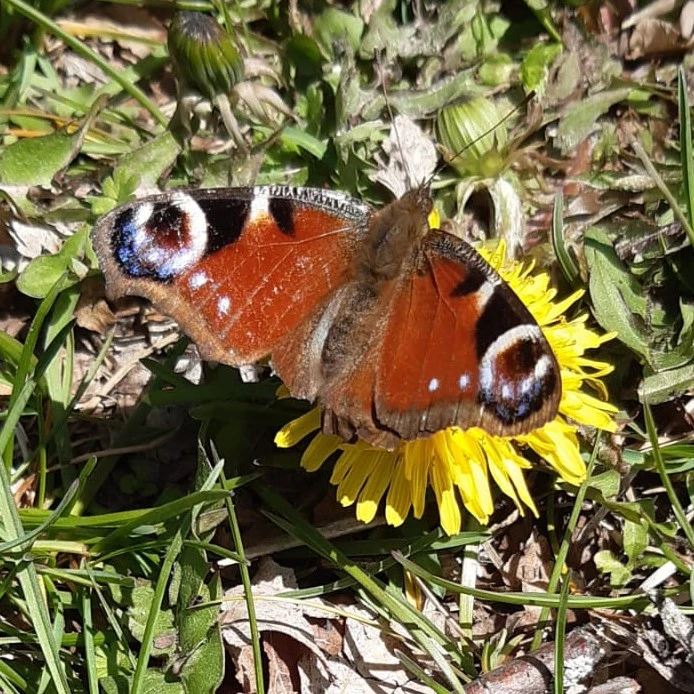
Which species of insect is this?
Aglais io
